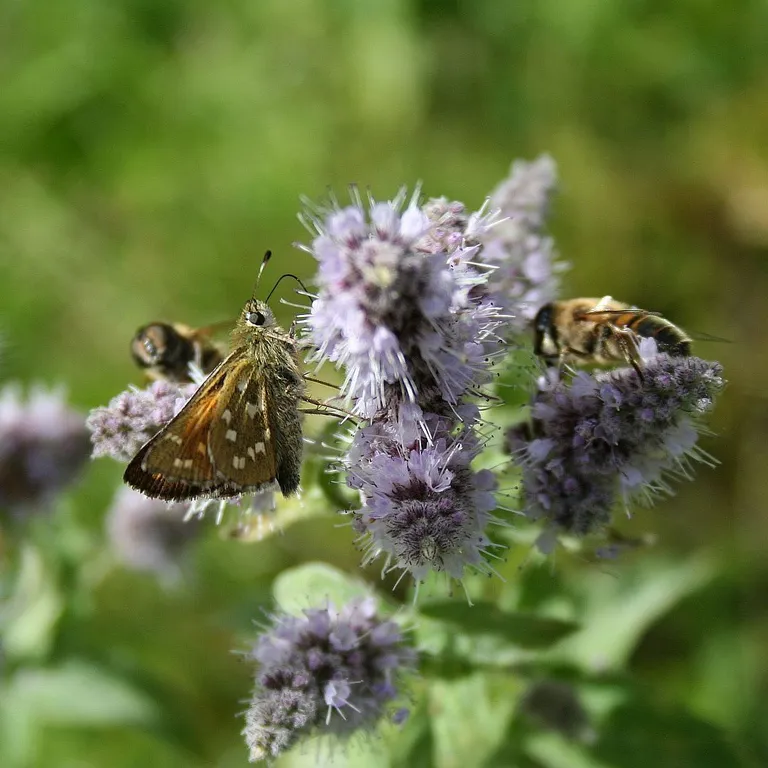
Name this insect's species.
Hesperia comma
